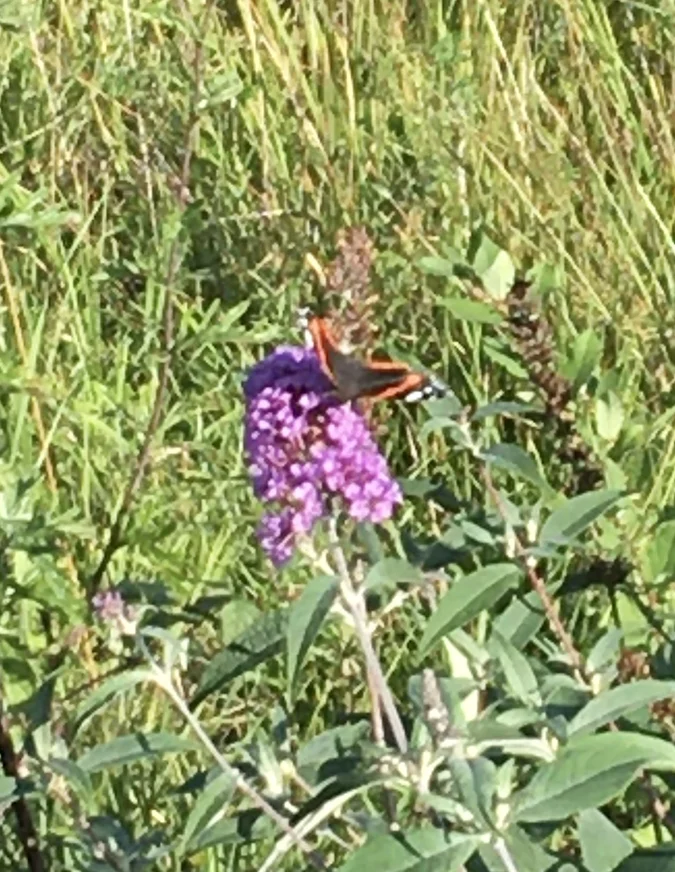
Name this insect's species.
Vanessa atalanta
